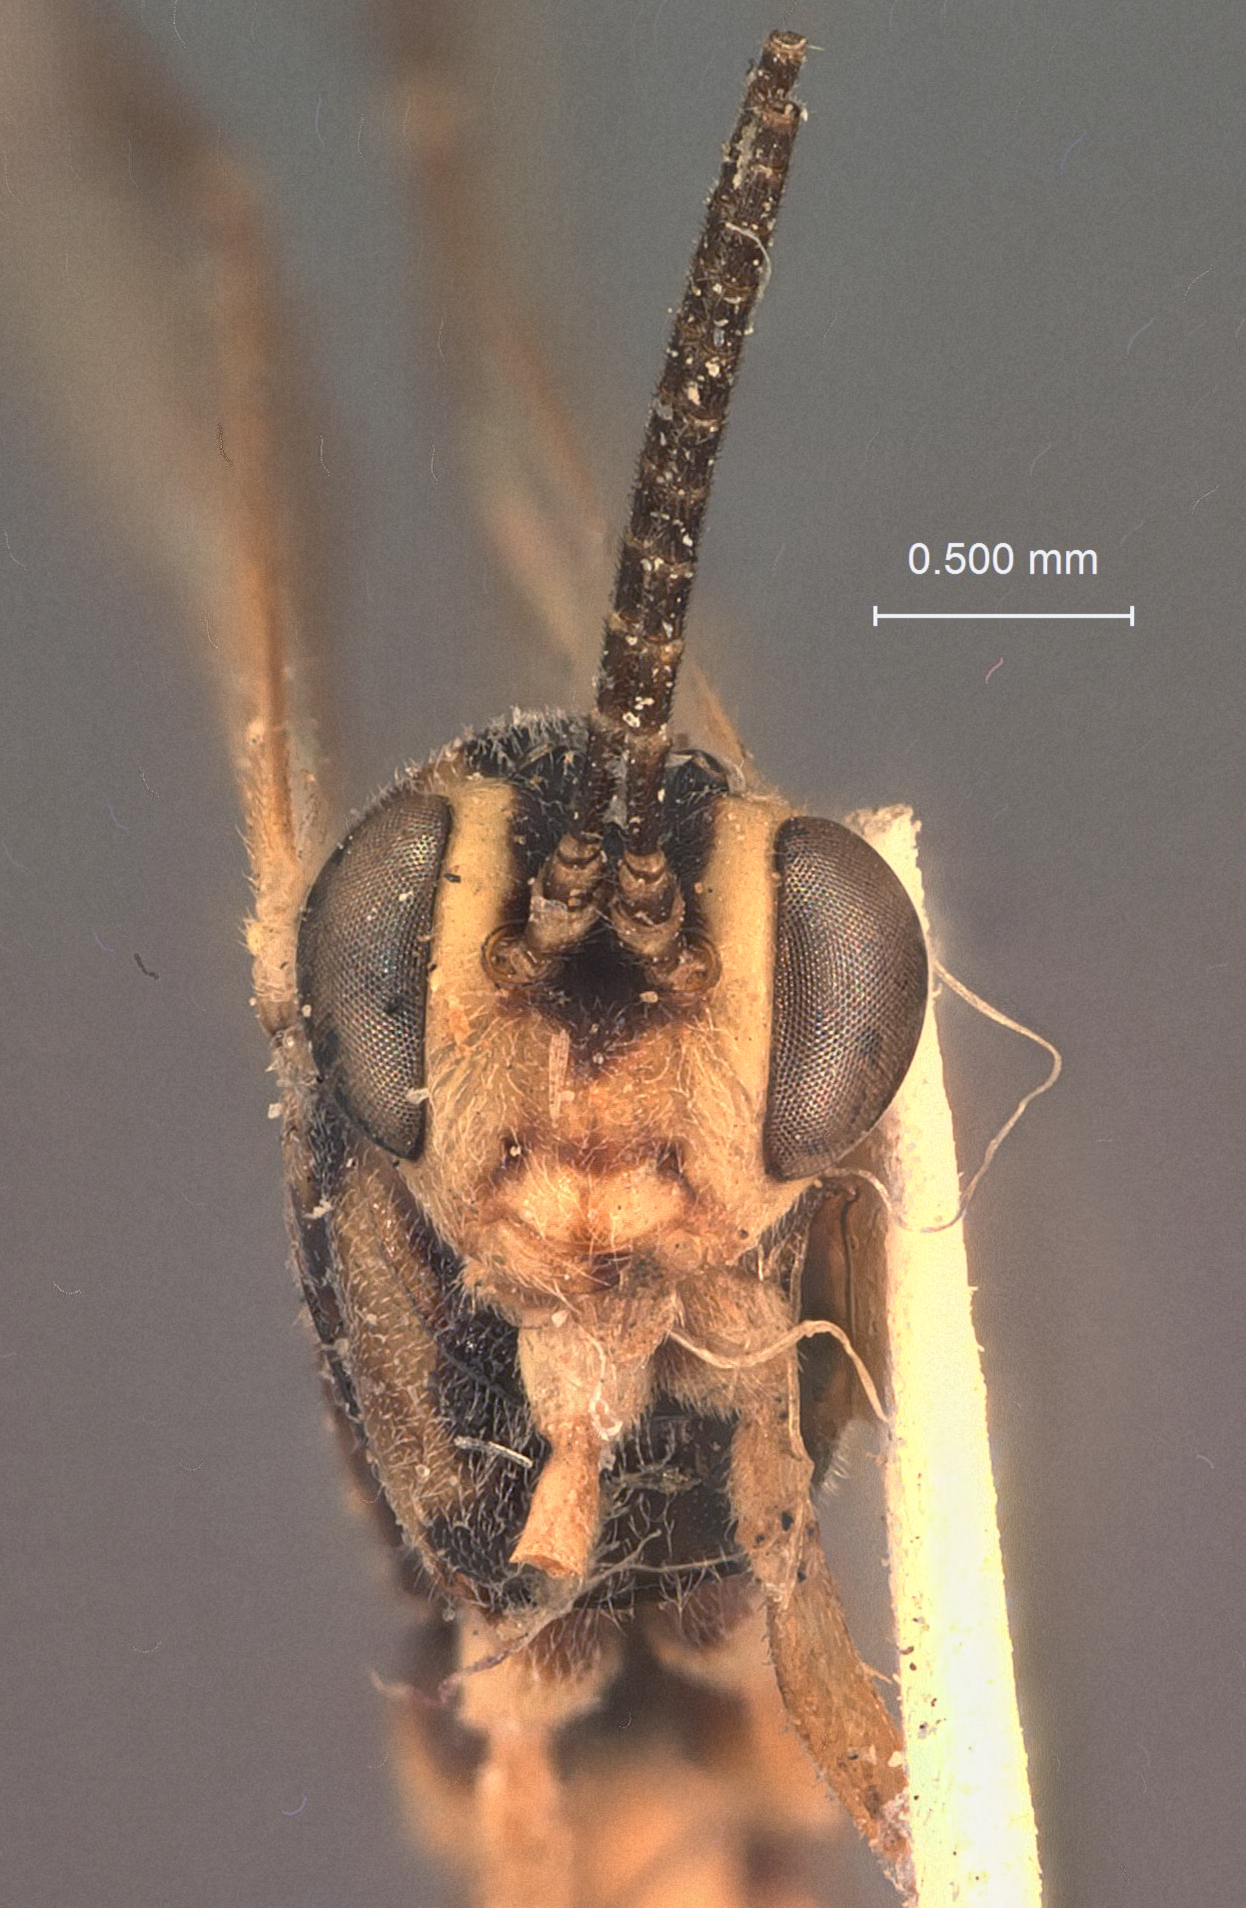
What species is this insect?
Temelucha plutellae
